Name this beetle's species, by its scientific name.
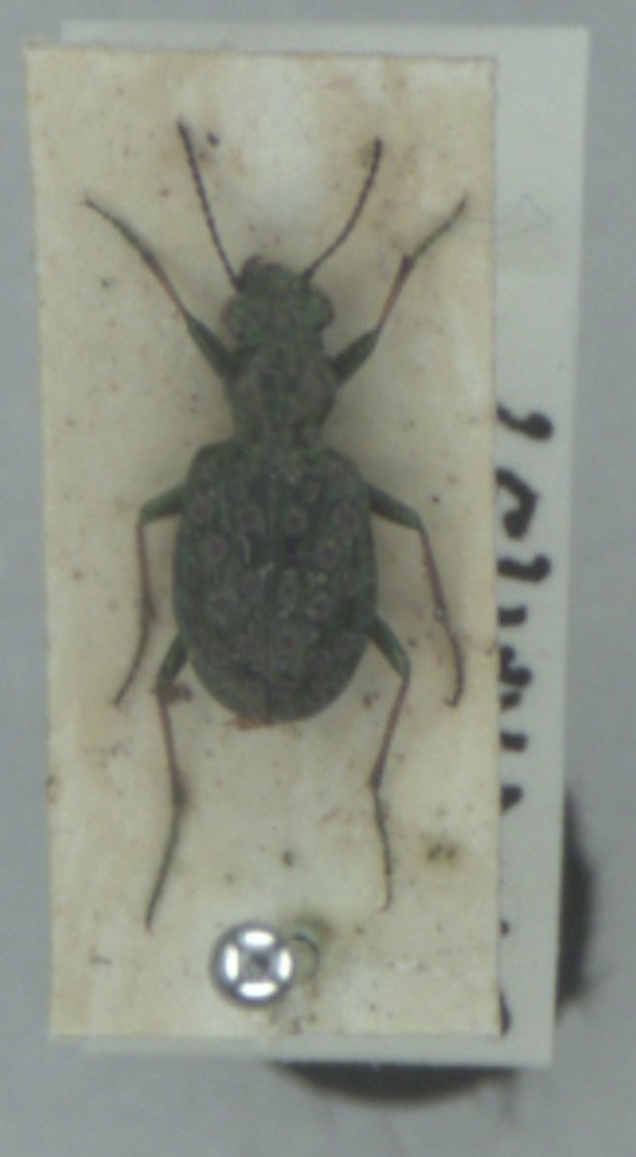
Elaphrus riparius
